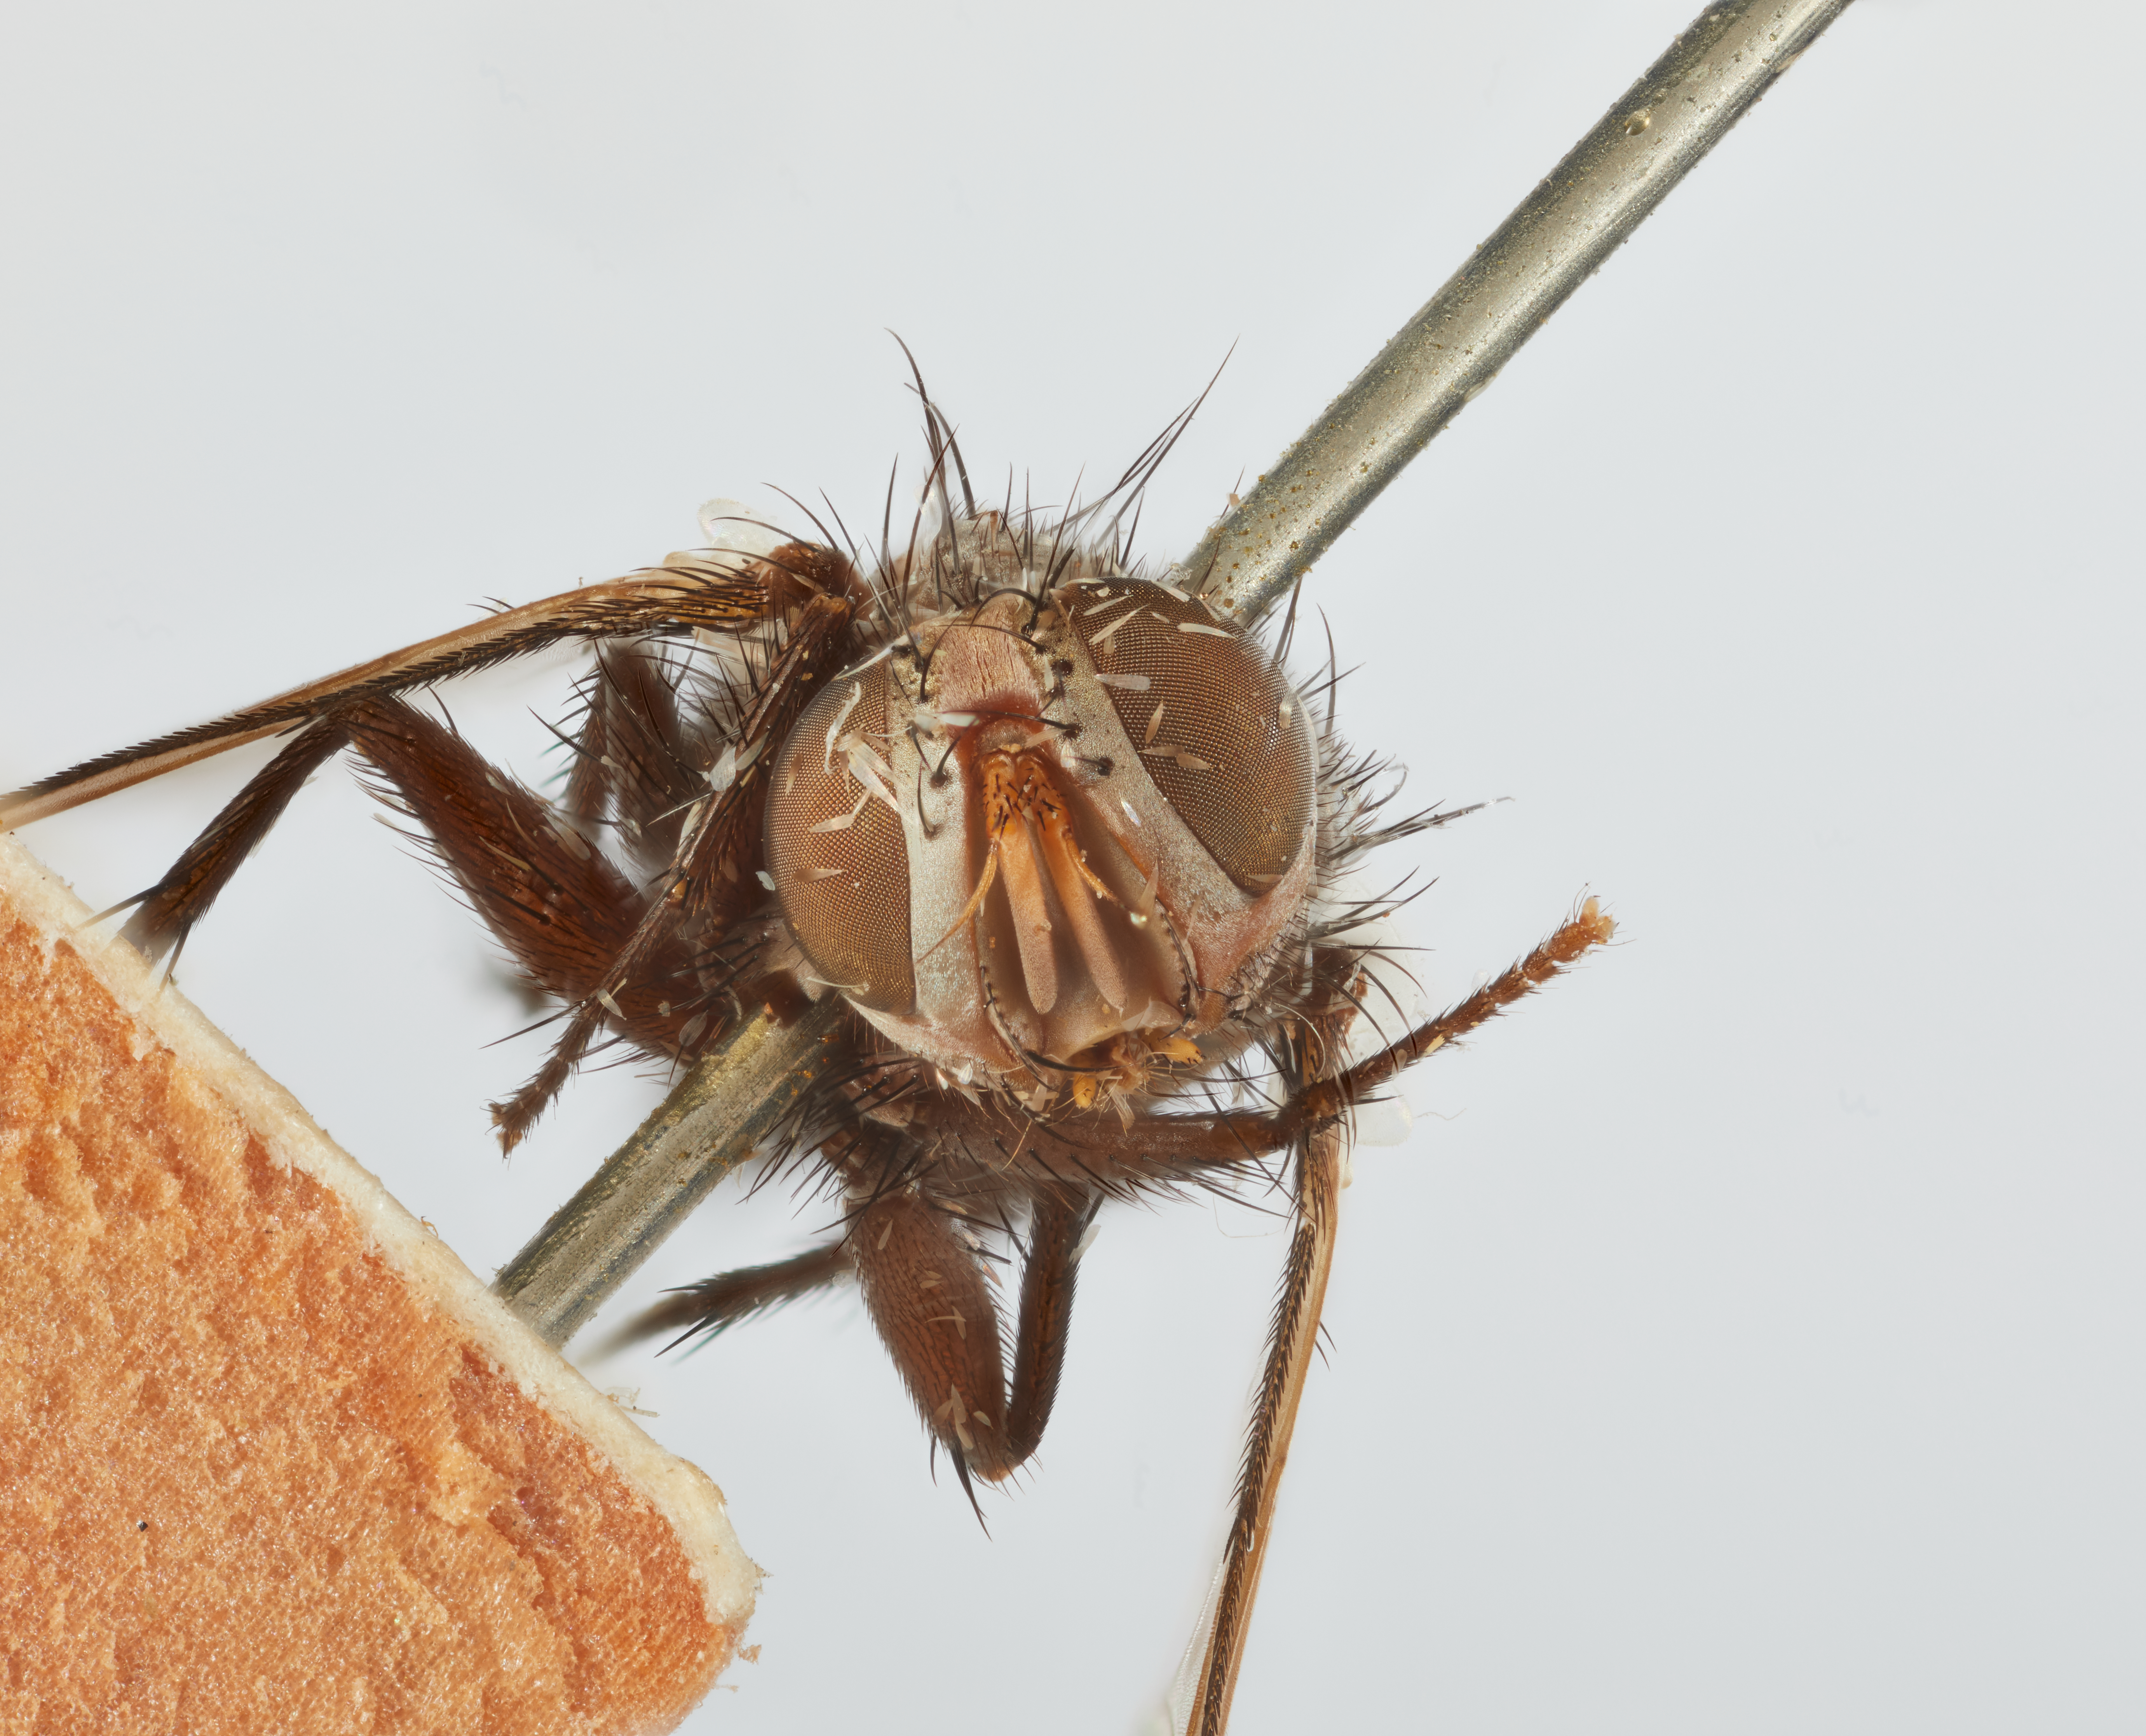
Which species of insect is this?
Atractocerops ceilanica
